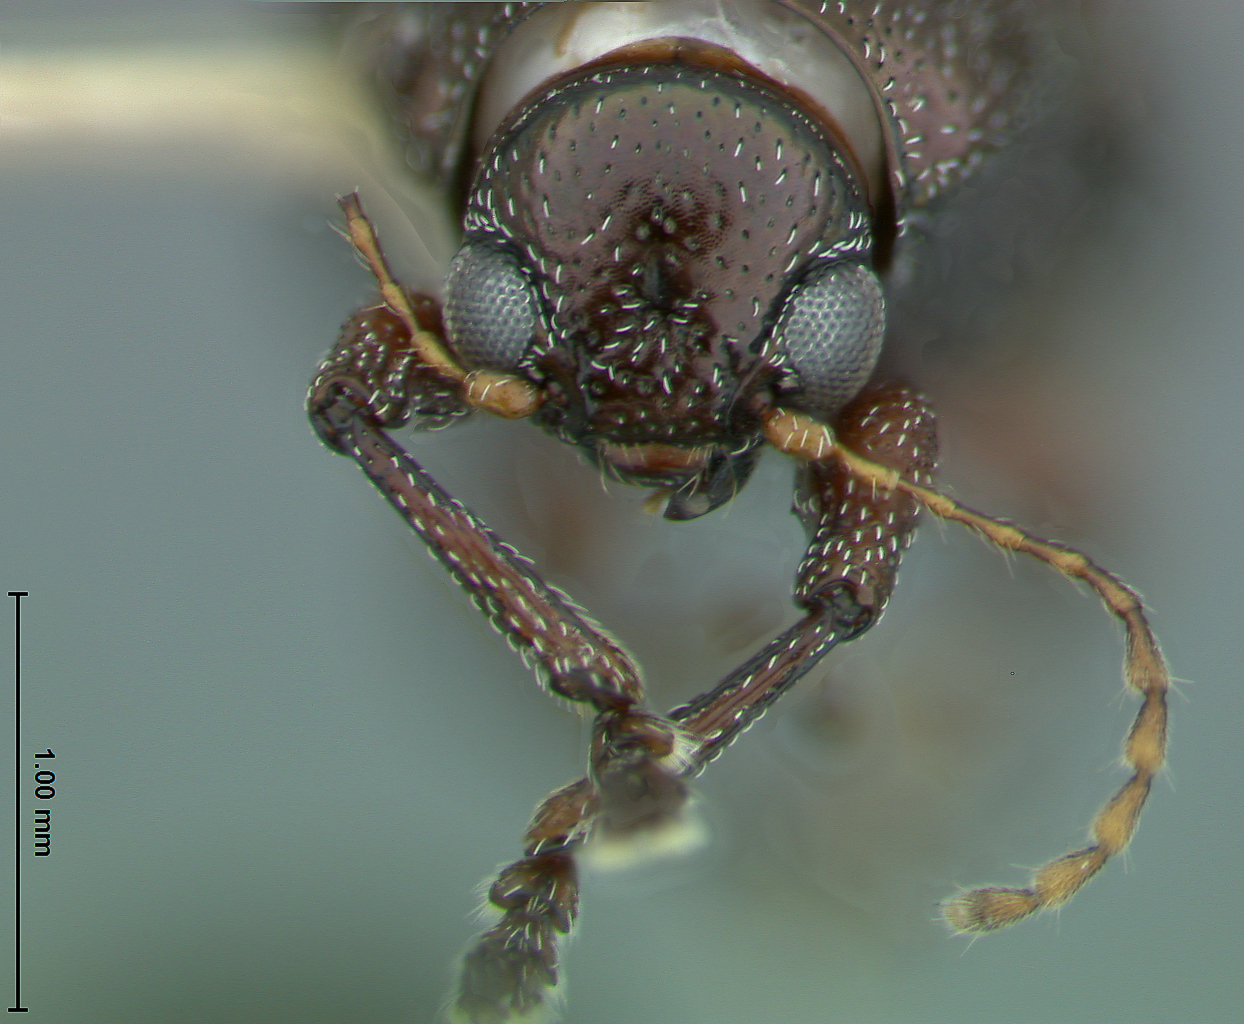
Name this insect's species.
Chalcosicya crotonis
